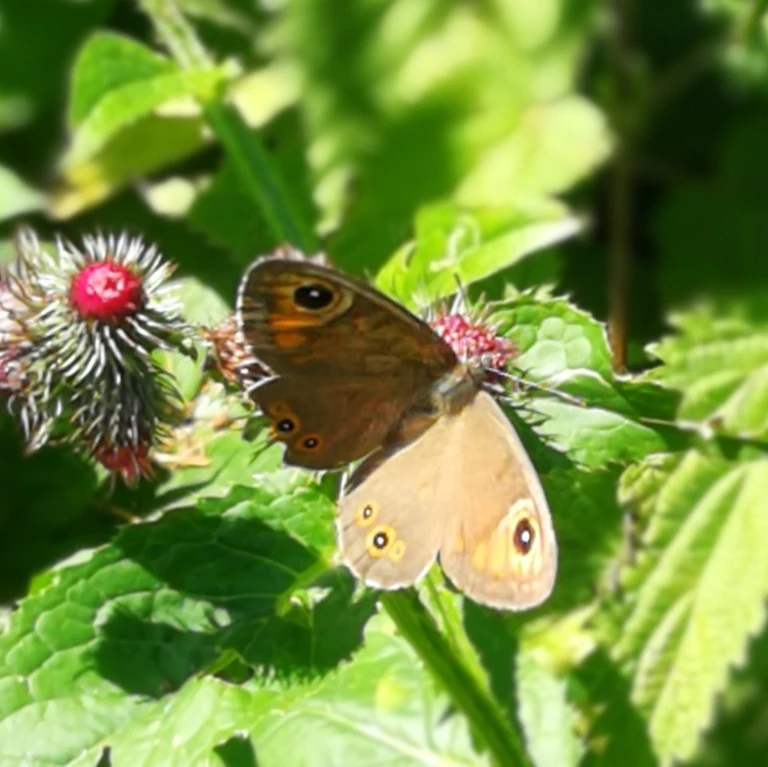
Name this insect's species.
Lasiommata maera (also Pararge maera)
